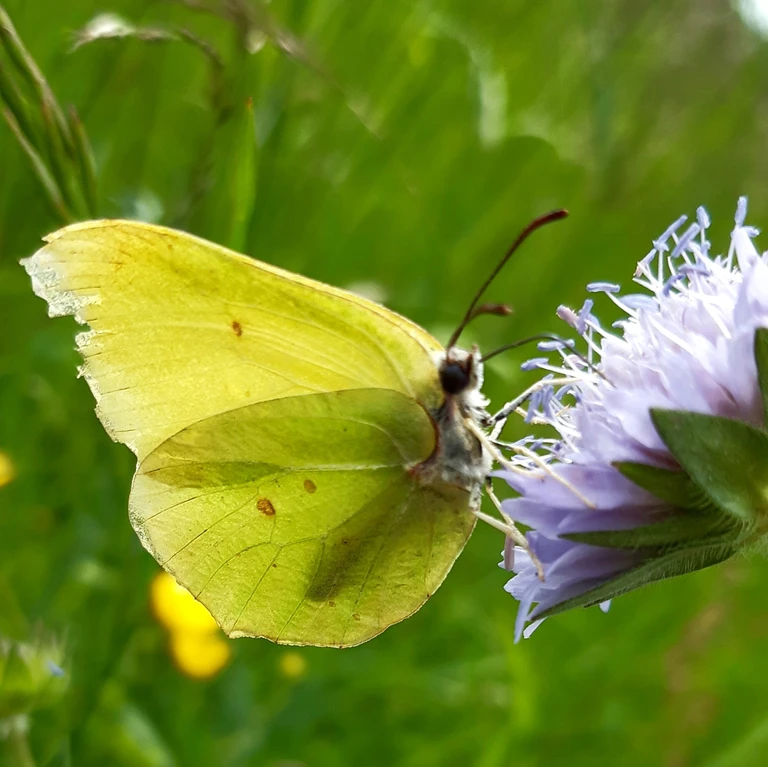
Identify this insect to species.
Gonepteryx rhamni
